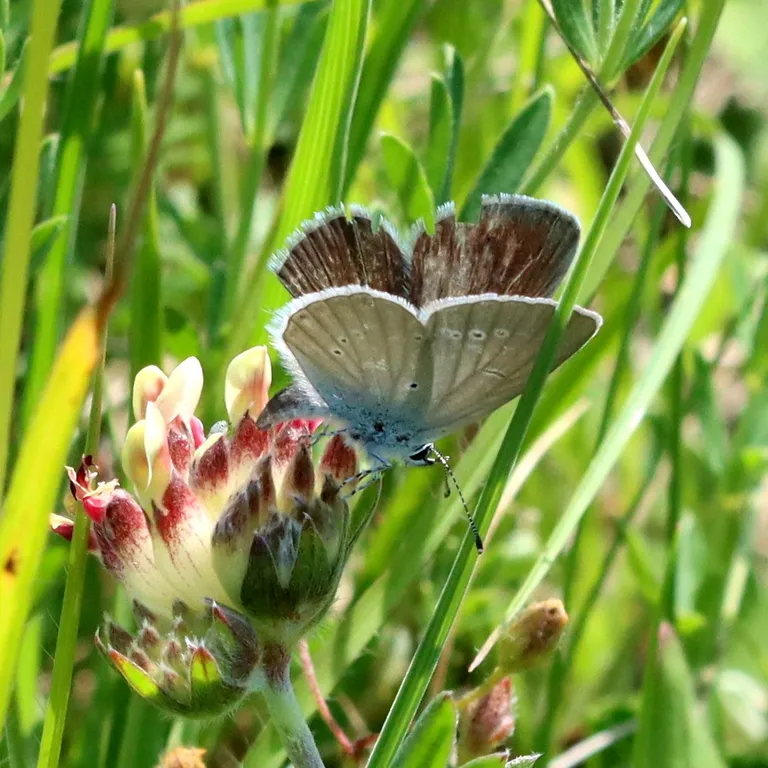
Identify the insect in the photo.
Cupido minimus
